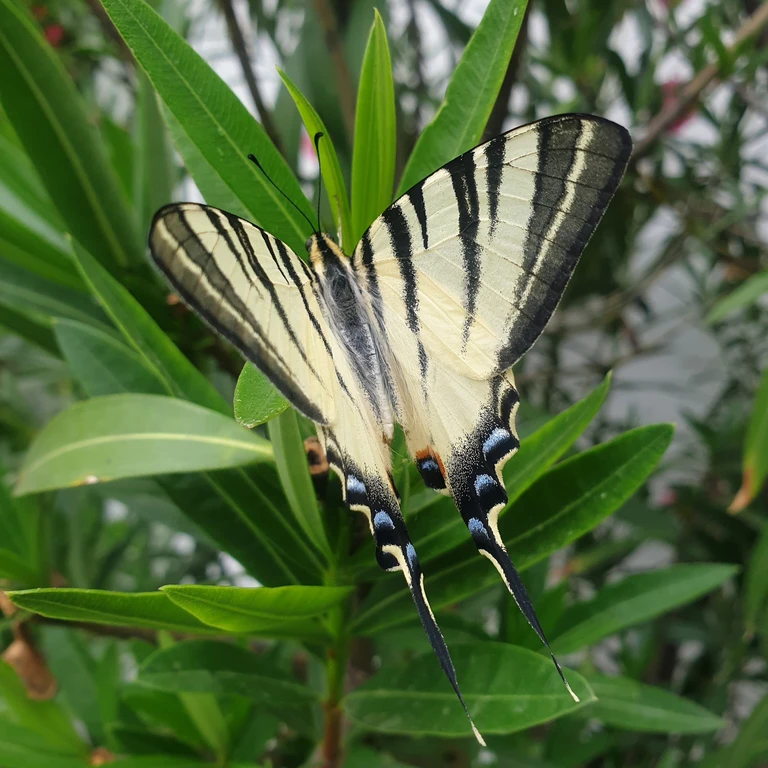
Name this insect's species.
Iphiclides podalirius
